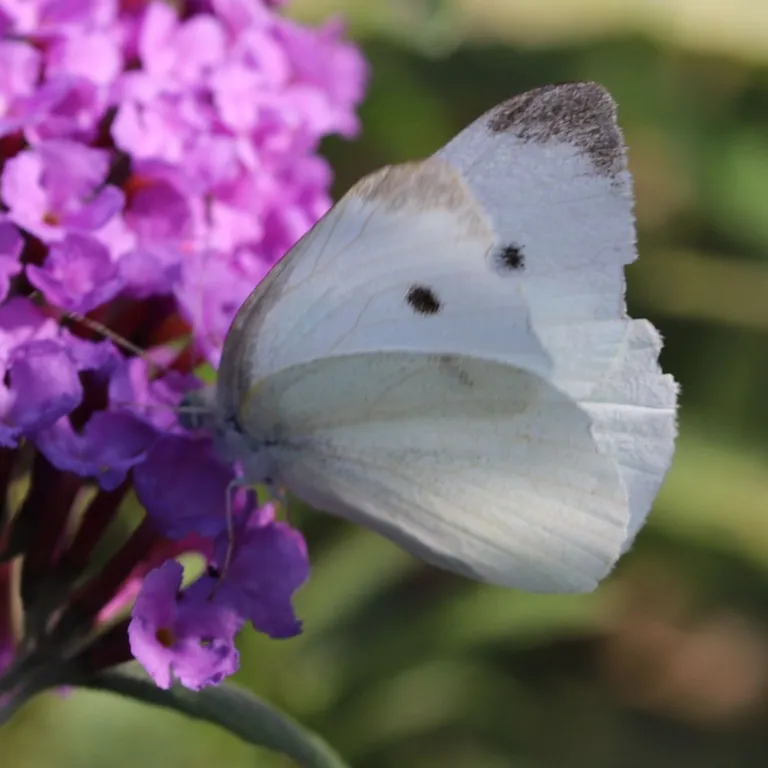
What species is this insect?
Pieris rapae
